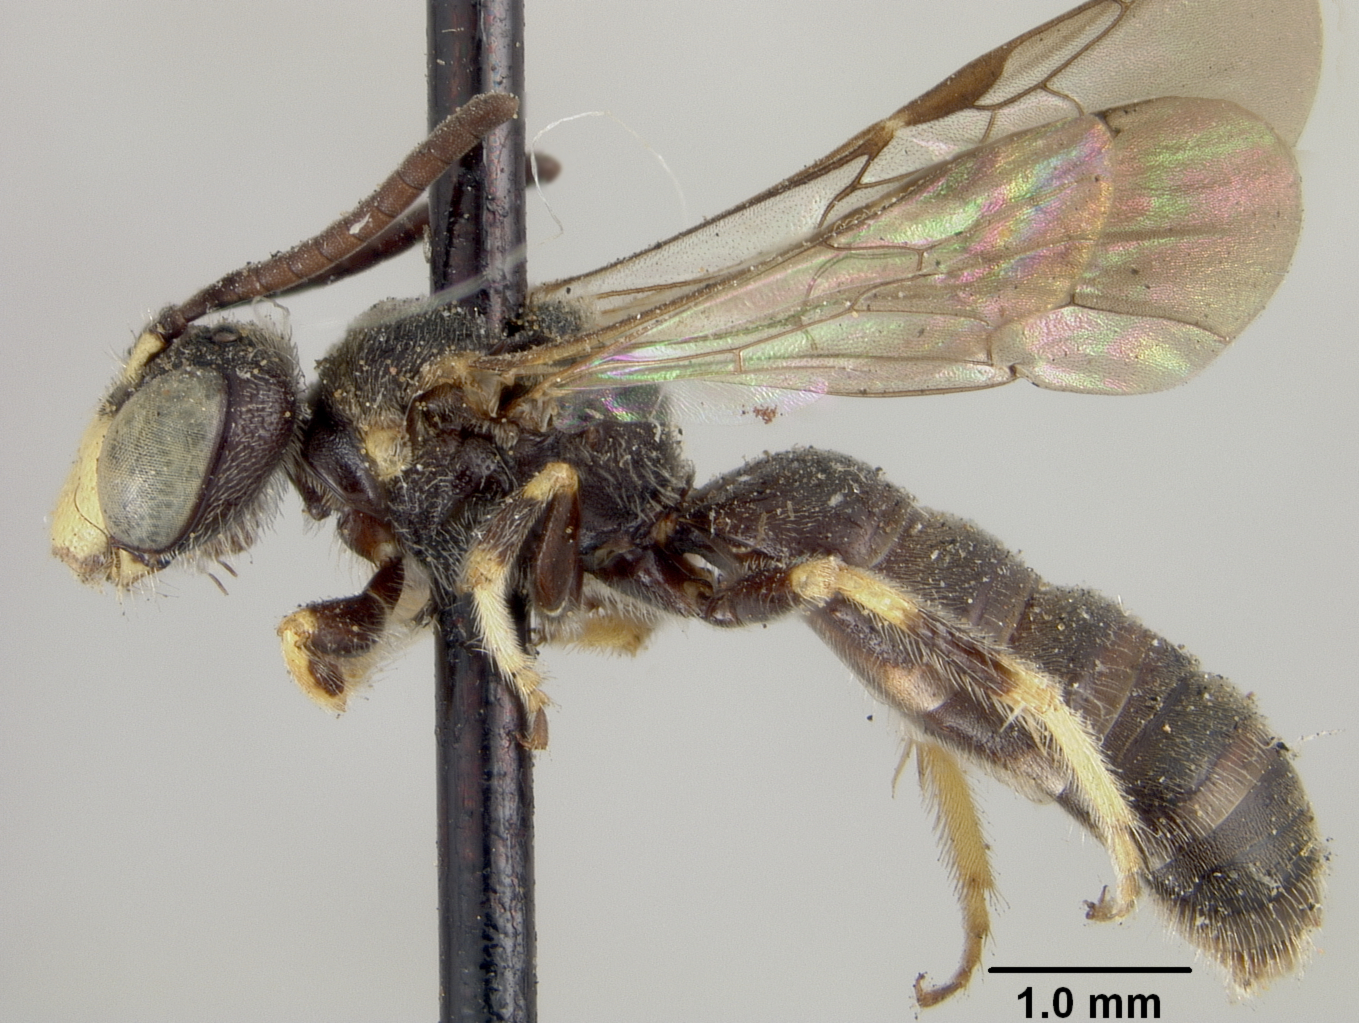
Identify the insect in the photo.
Panurginus nebrascensis
